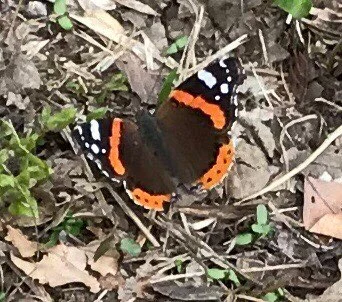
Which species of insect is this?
Vanessa atalanta
